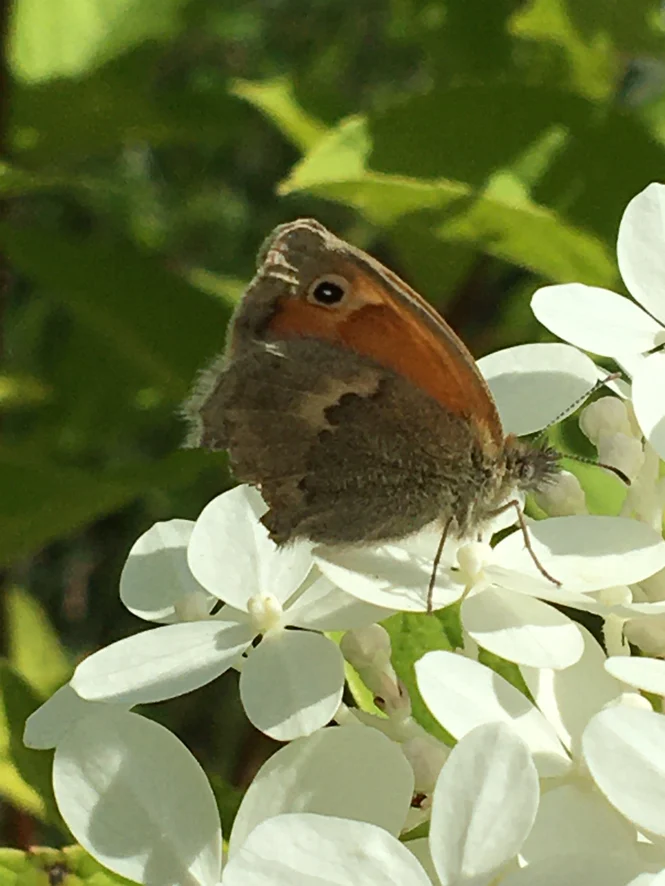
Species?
Coenonympha pamphilus
